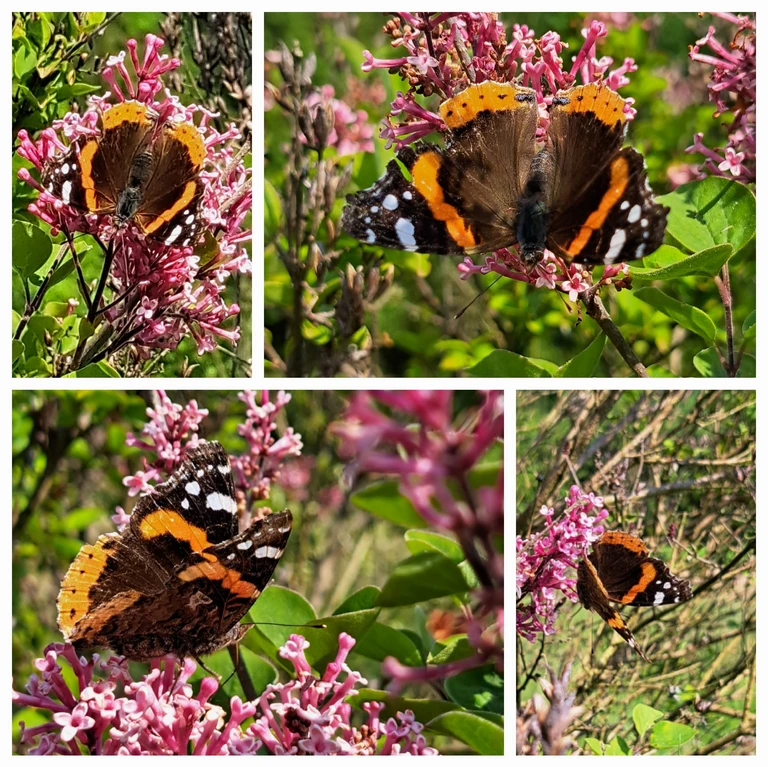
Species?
Vanessa atalanta
